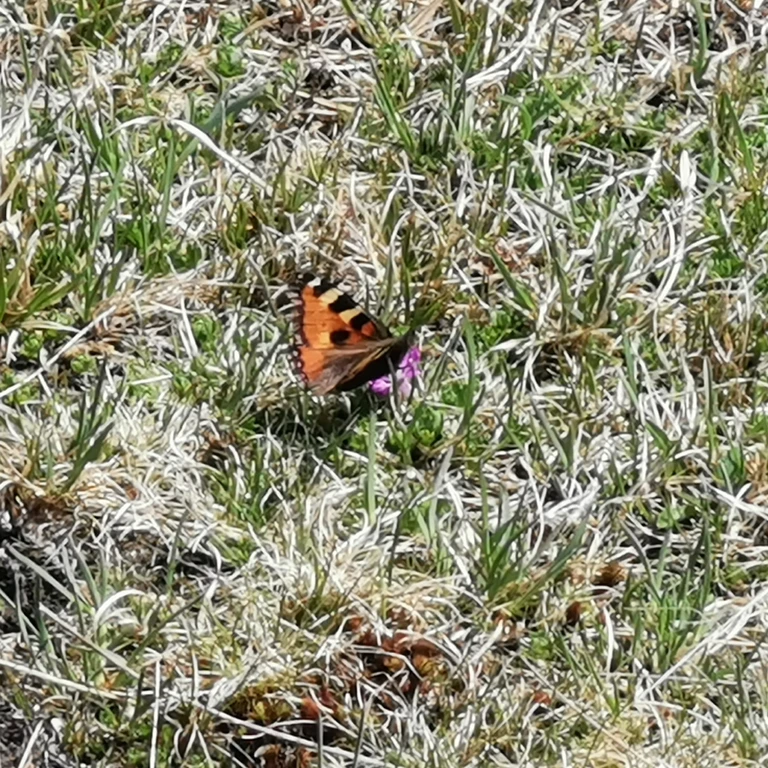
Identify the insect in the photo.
Aglais urticae
